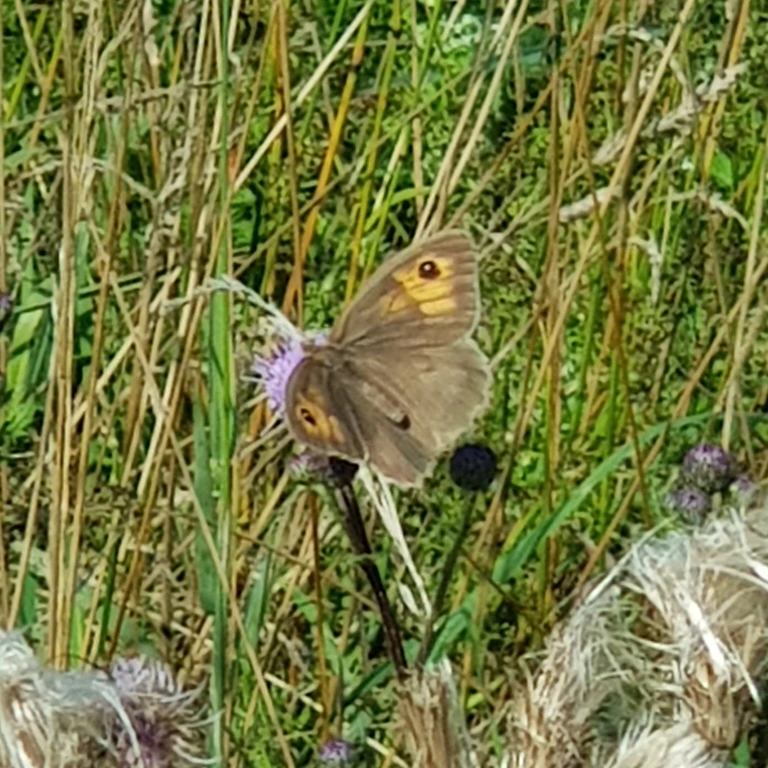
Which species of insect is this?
Maniola jurtina
